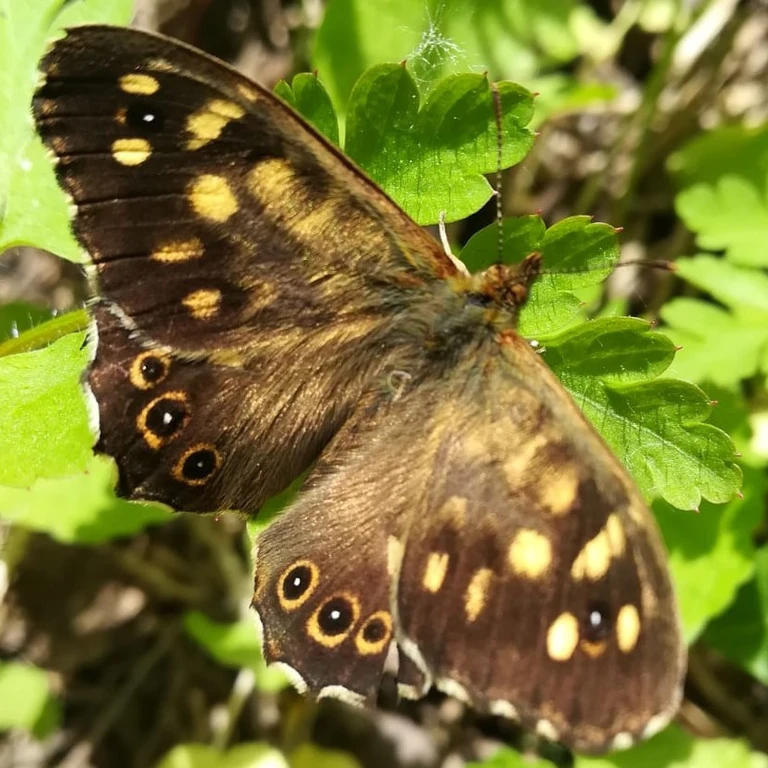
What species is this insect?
Pararge aegeria
